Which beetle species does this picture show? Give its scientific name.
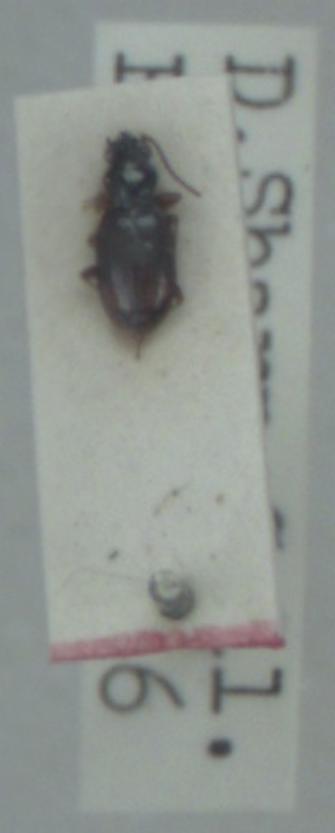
Bembidion normannum
